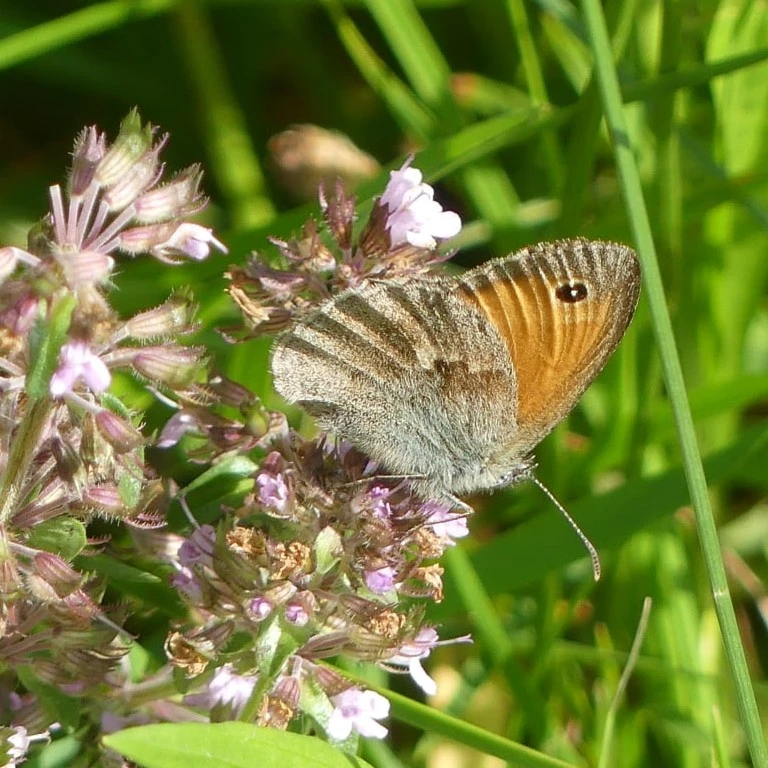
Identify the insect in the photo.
Coenonympha pamphilus
